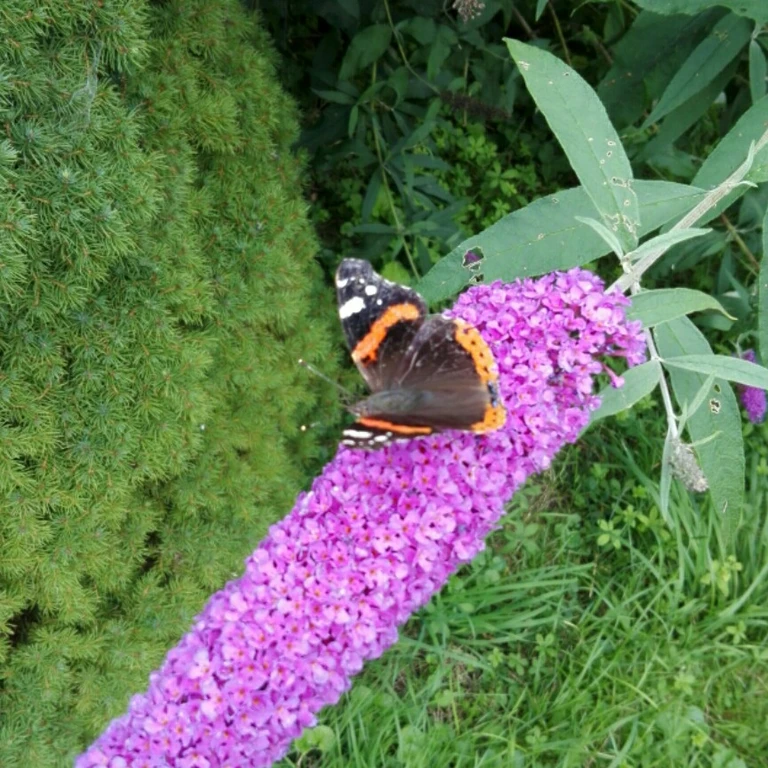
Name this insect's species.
Vanessa atalanta
